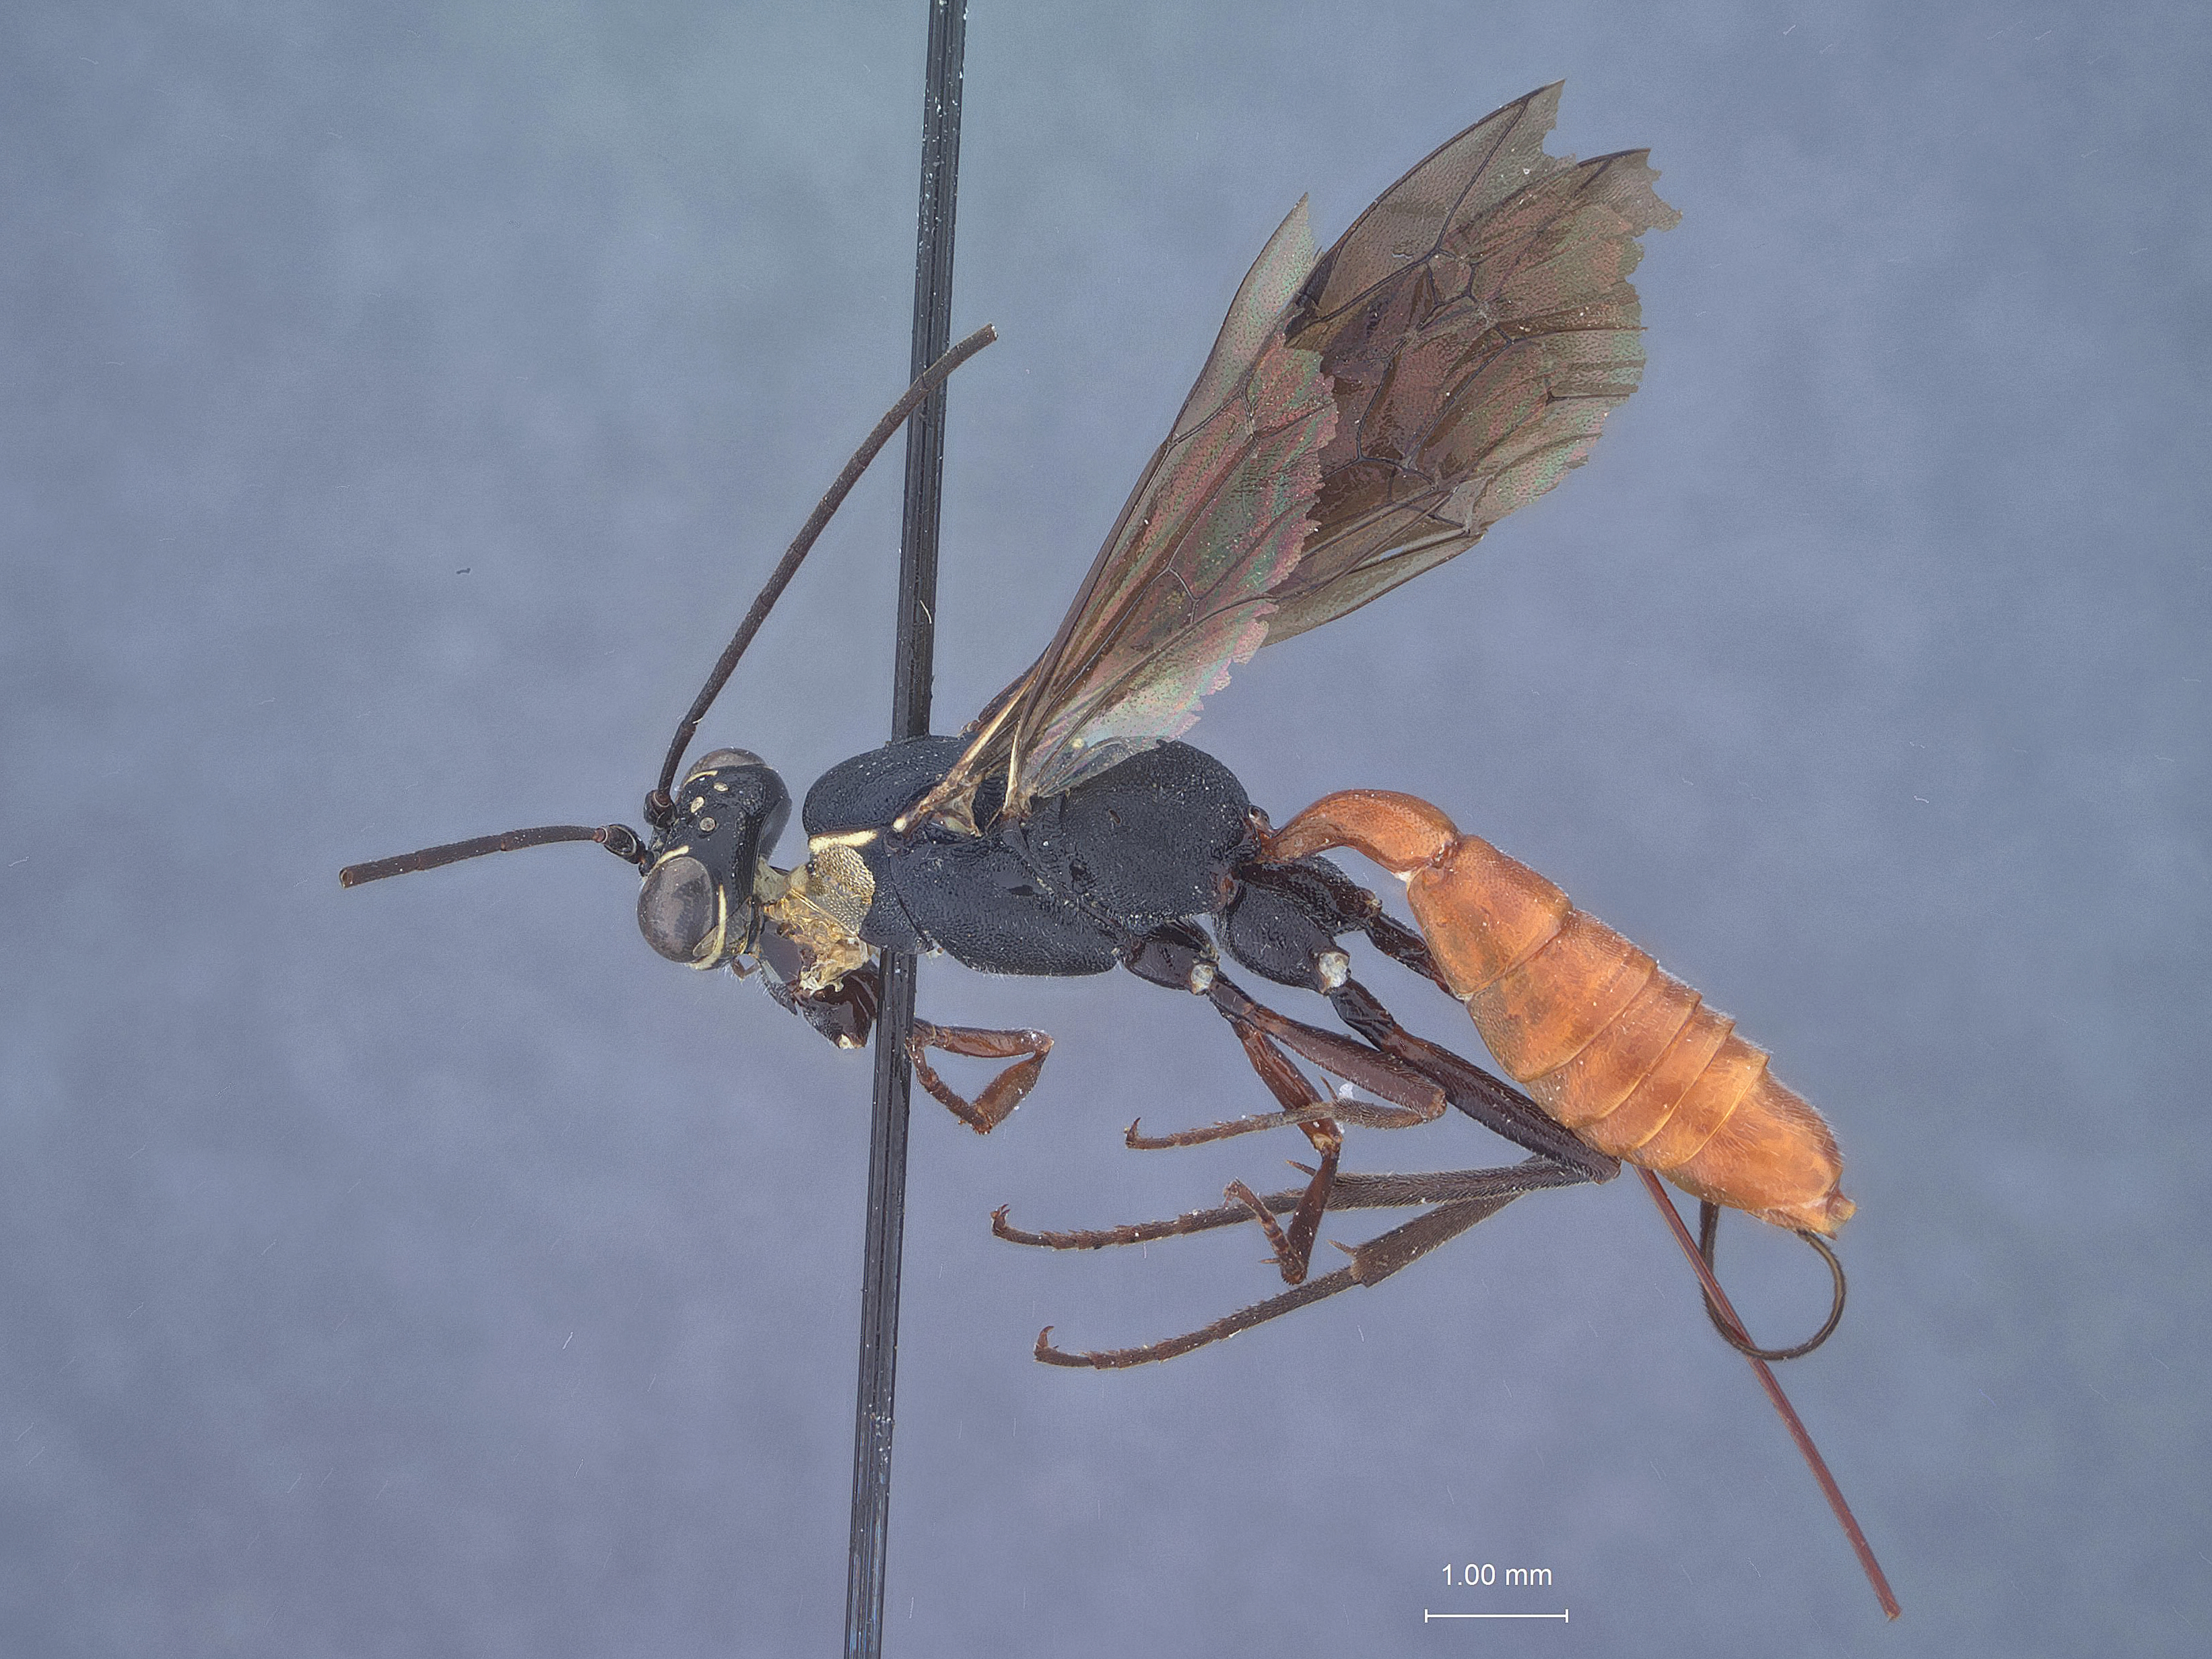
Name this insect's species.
Cryptohelcostizus furmipennis
